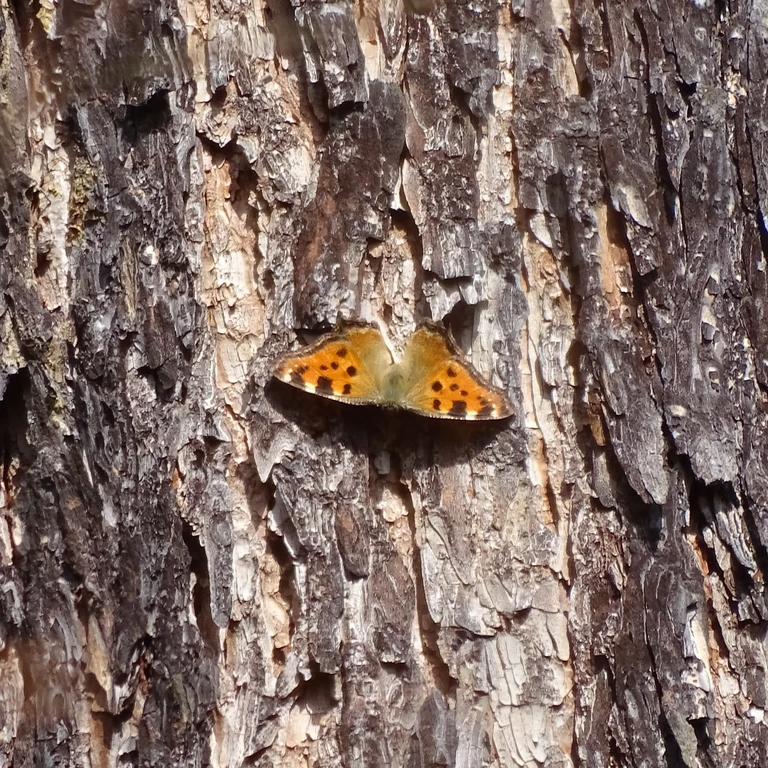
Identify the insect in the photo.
Nymphalis polychloros
